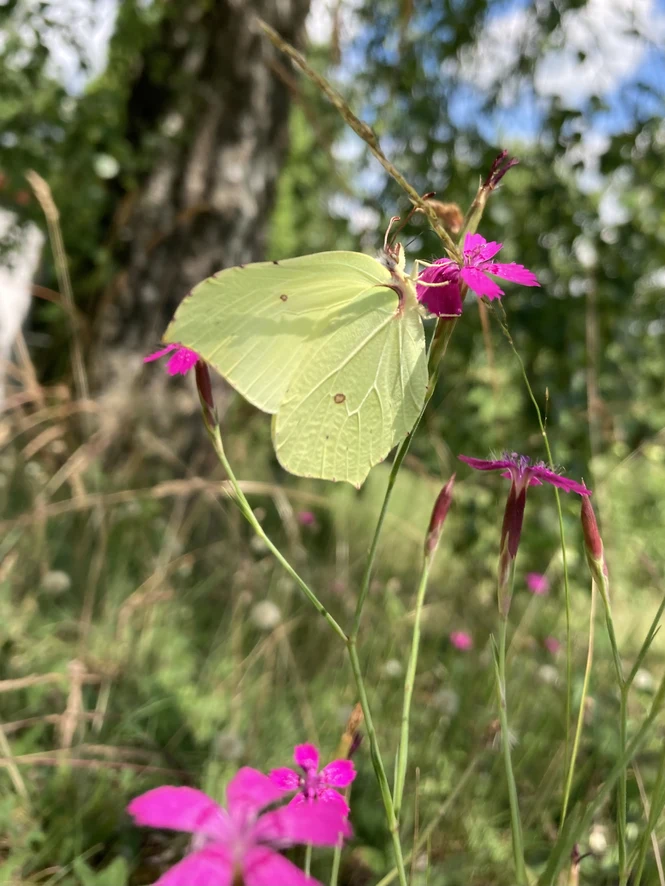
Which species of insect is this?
Gonepteryx rhamni
